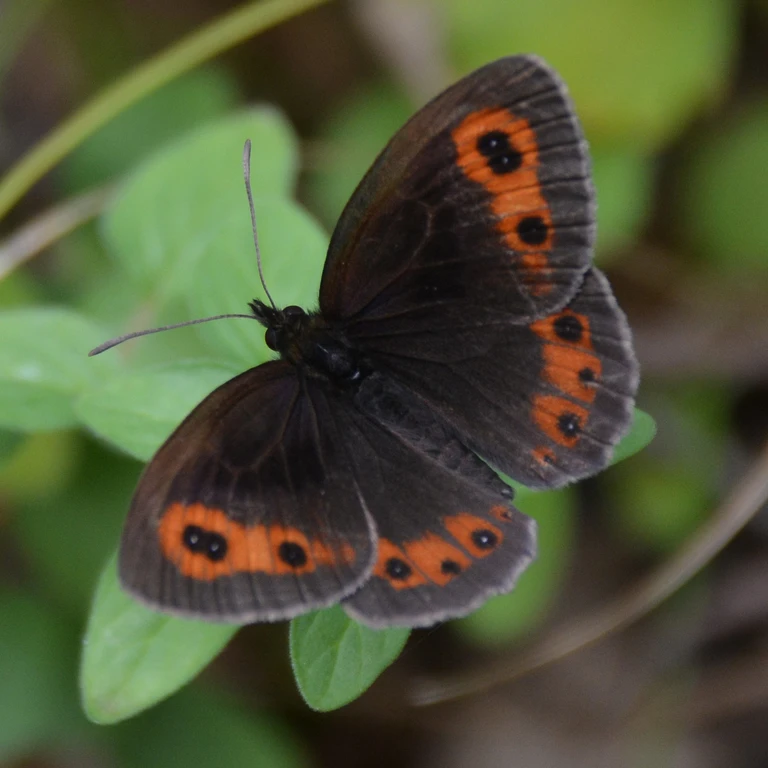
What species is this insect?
Erebia aethiops
